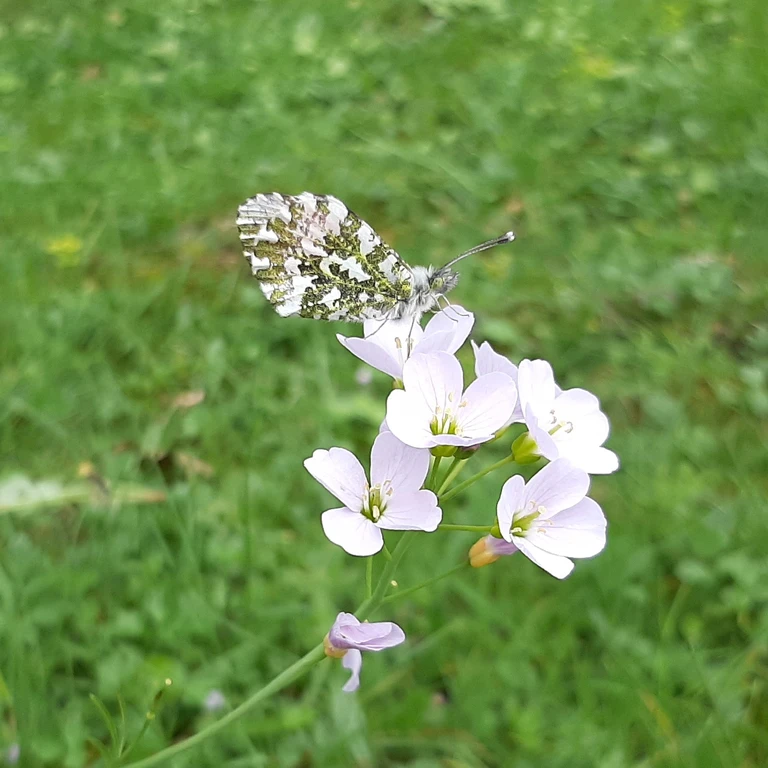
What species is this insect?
Anthocharis cardamines
